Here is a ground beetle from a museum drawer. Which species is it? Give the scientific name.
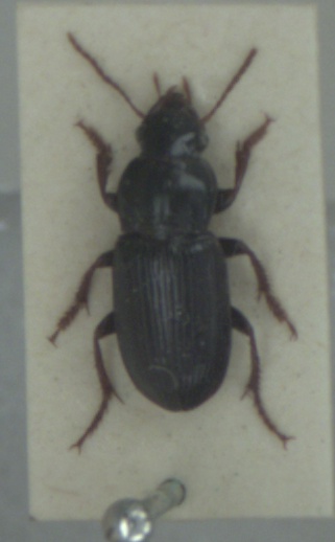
Harpalus attenuatus
